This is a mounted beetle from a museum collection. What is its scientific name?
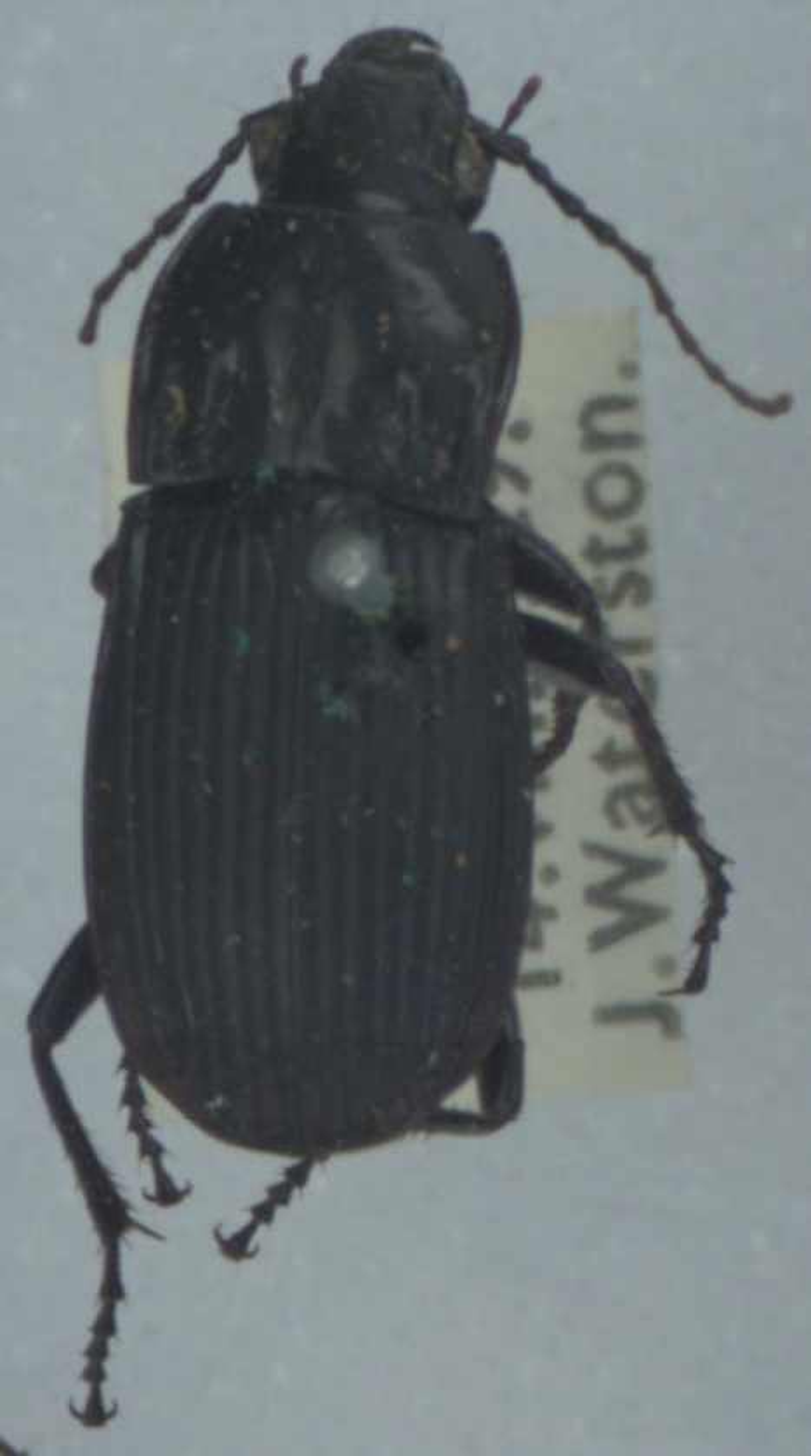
Abax parallelepipedus
